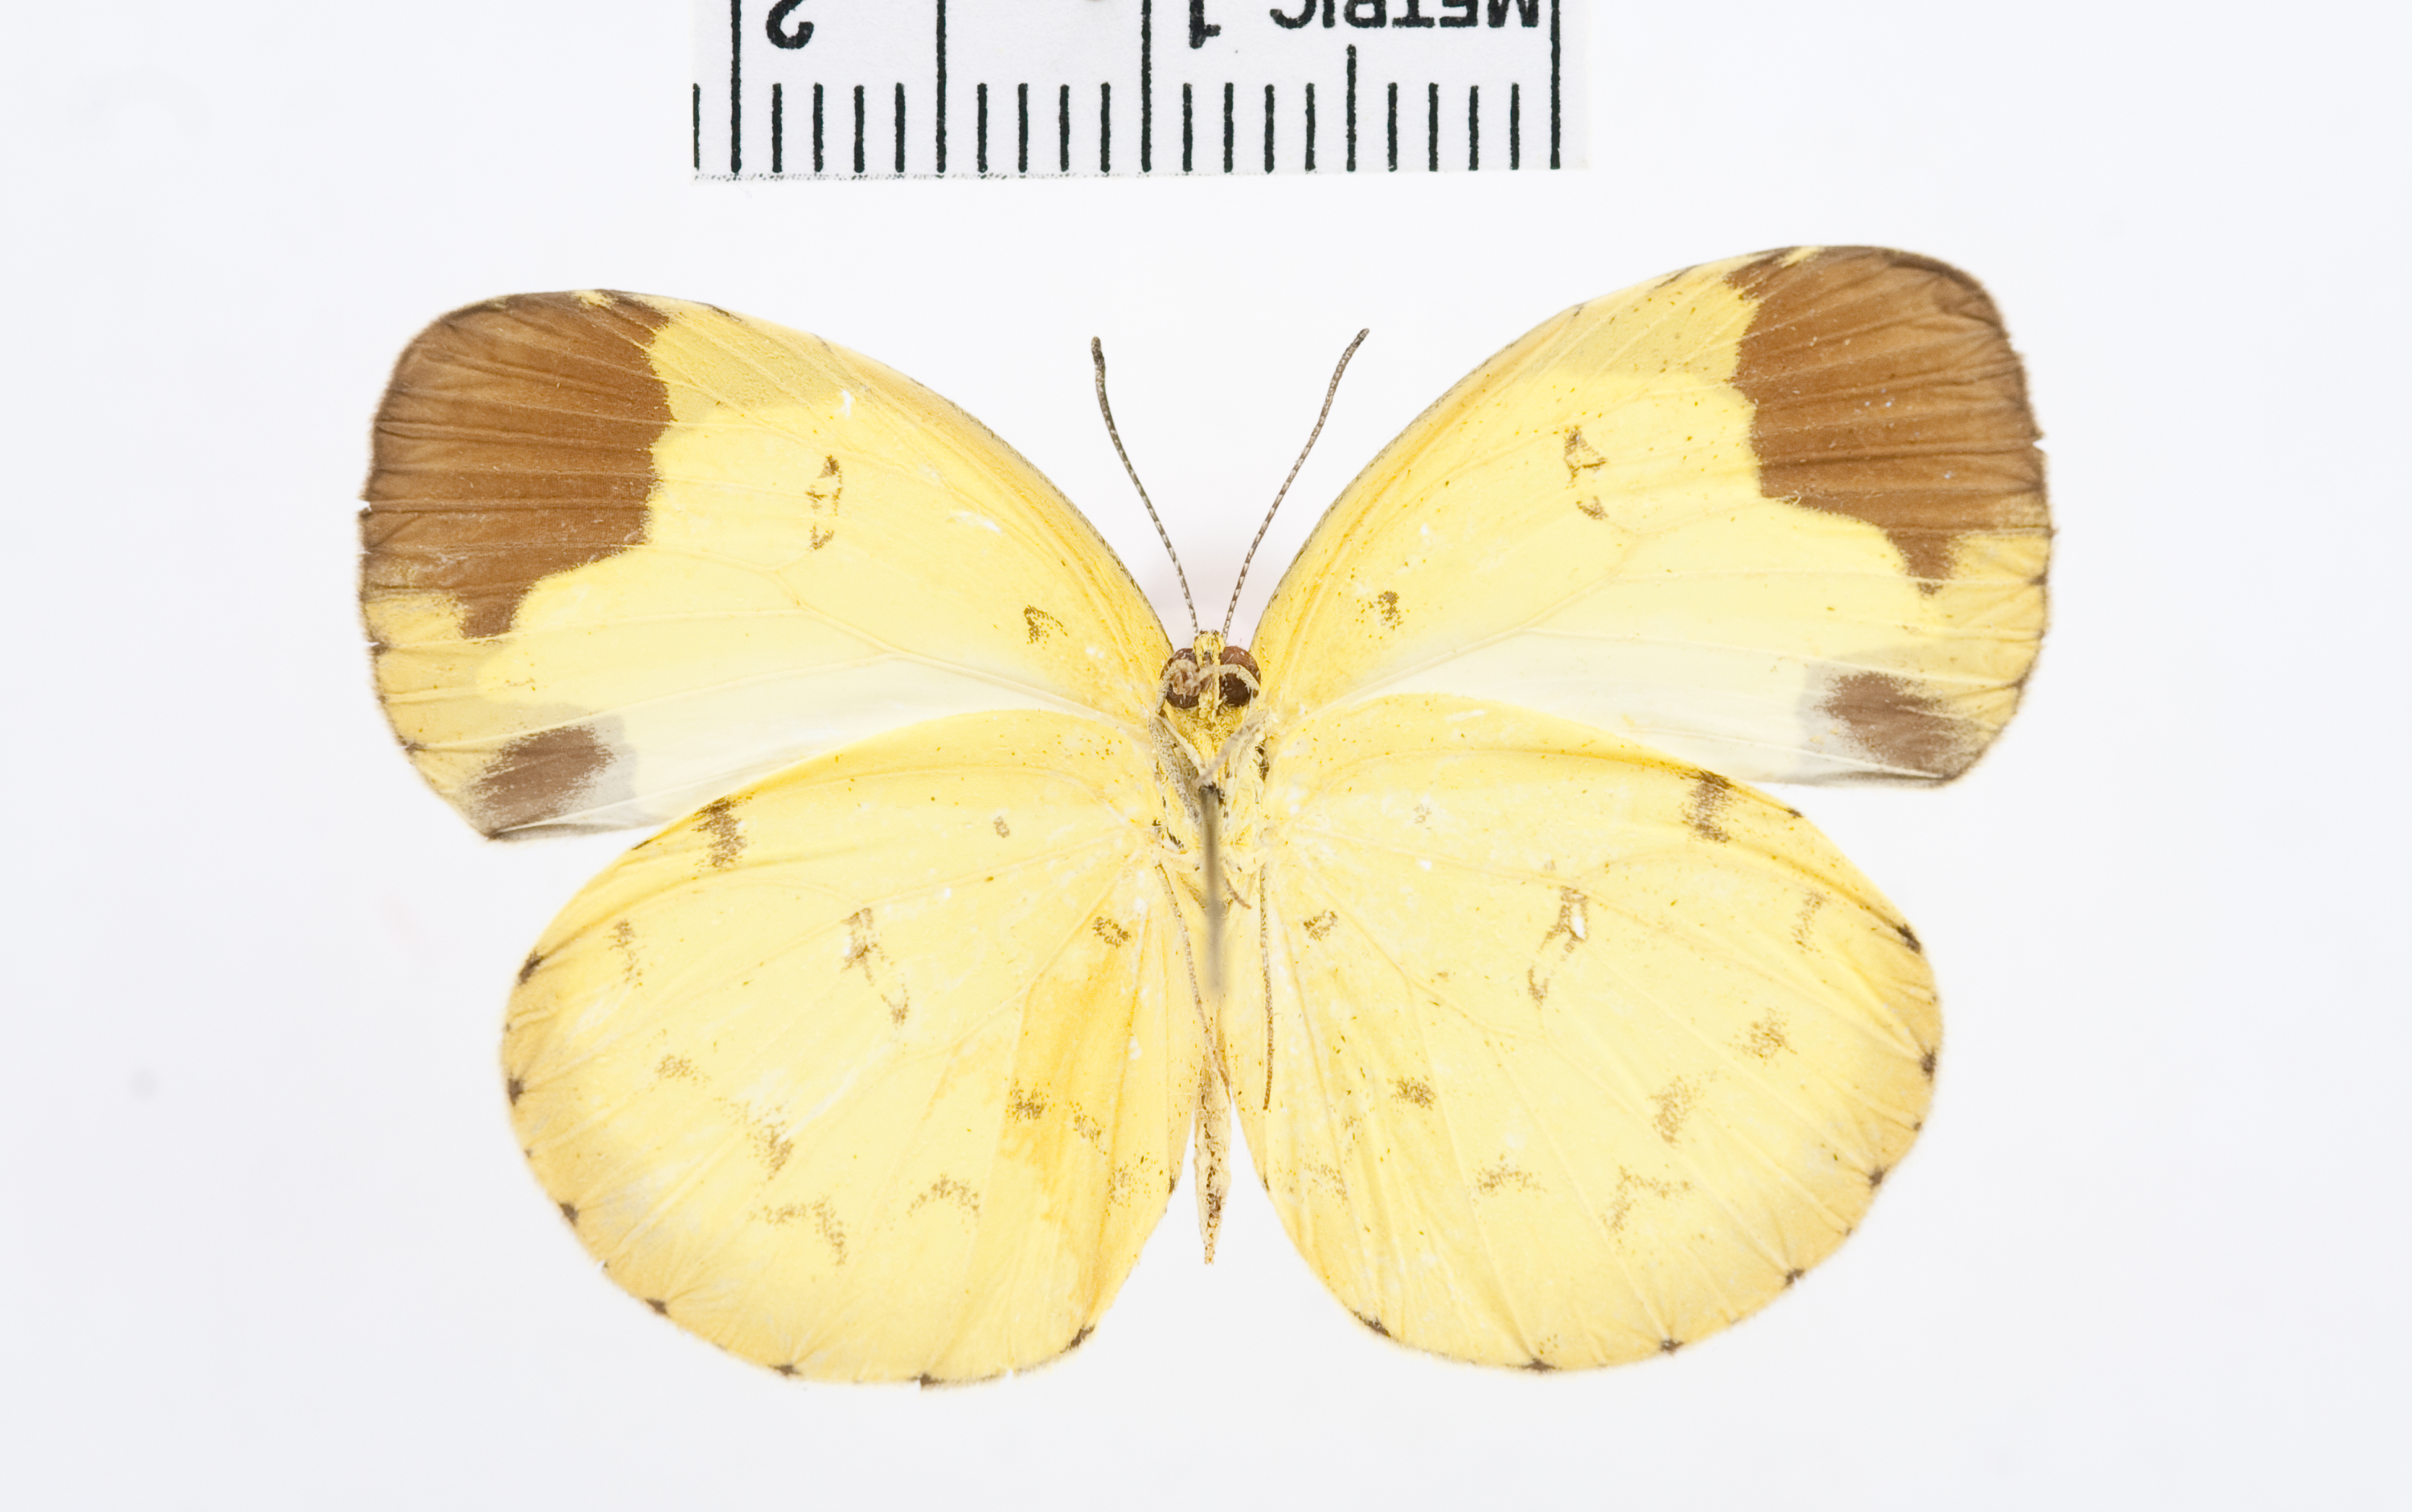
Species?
Eurema sari
